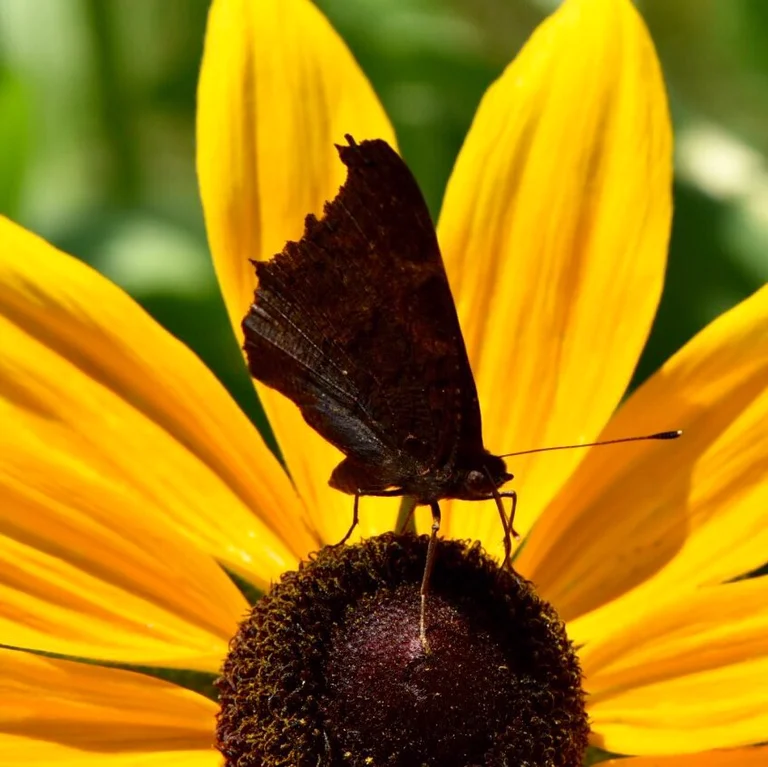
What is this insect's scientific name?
Aglais io
